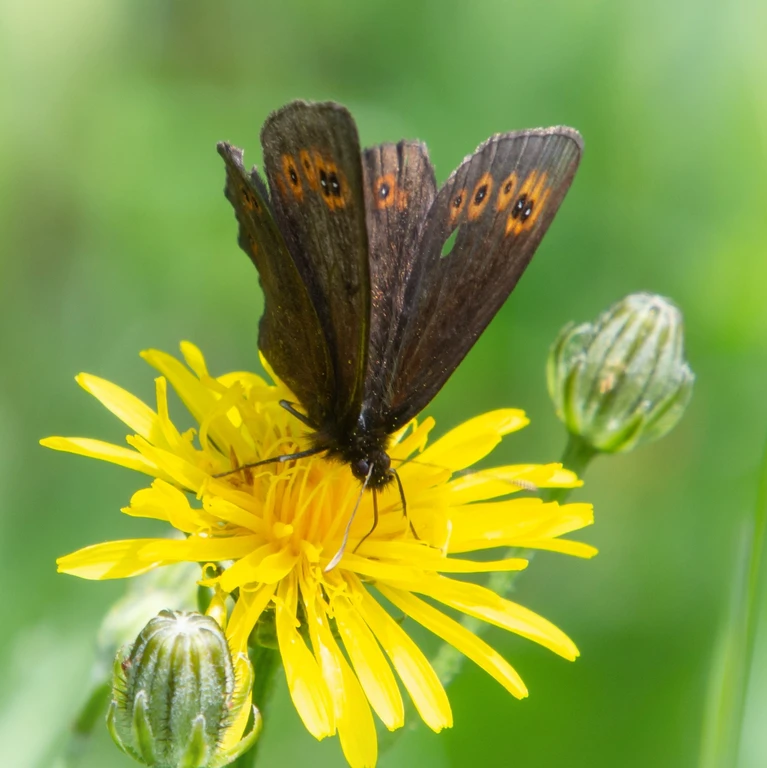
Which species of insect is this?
Erebia medusa
